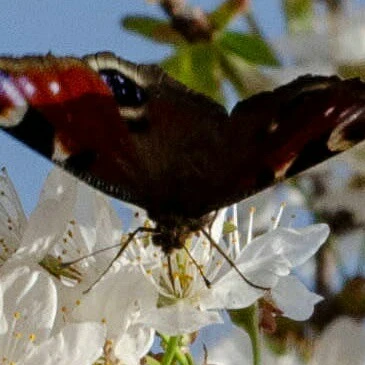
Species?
Aglais io
